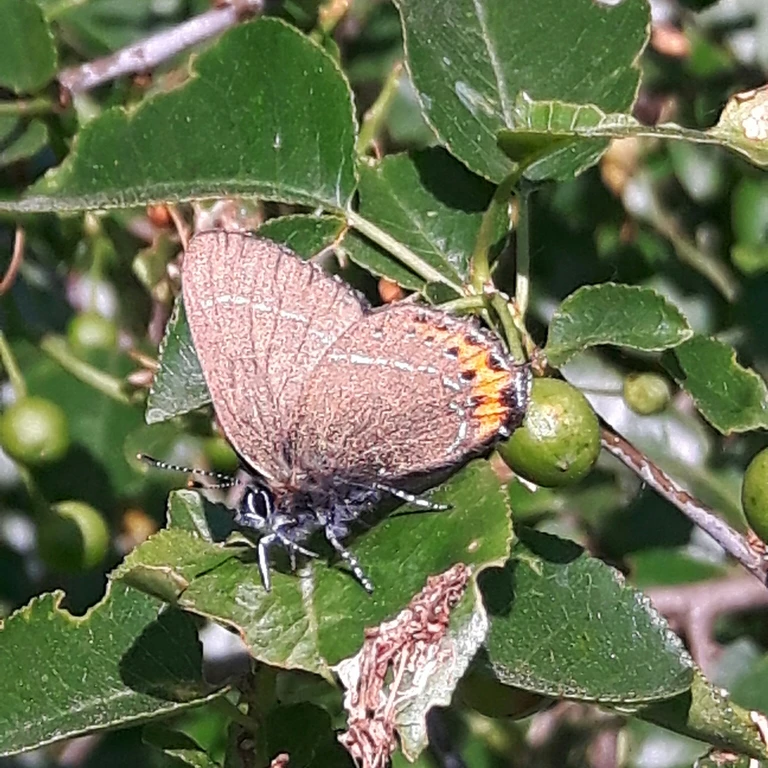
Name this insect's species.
Satyrium pruni (also Fixsenia pruni)
